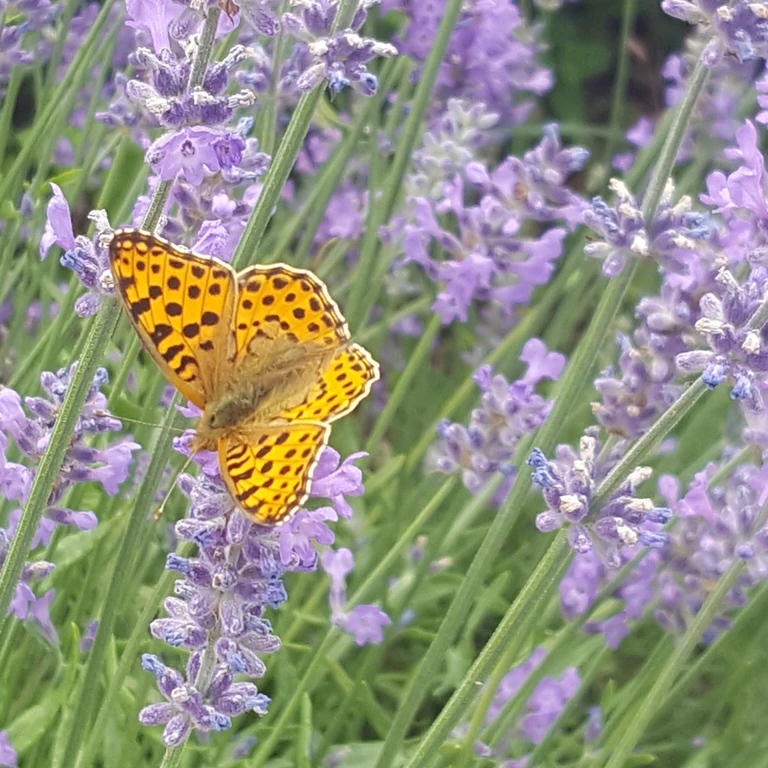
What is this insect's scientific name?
Issoria lathonia
